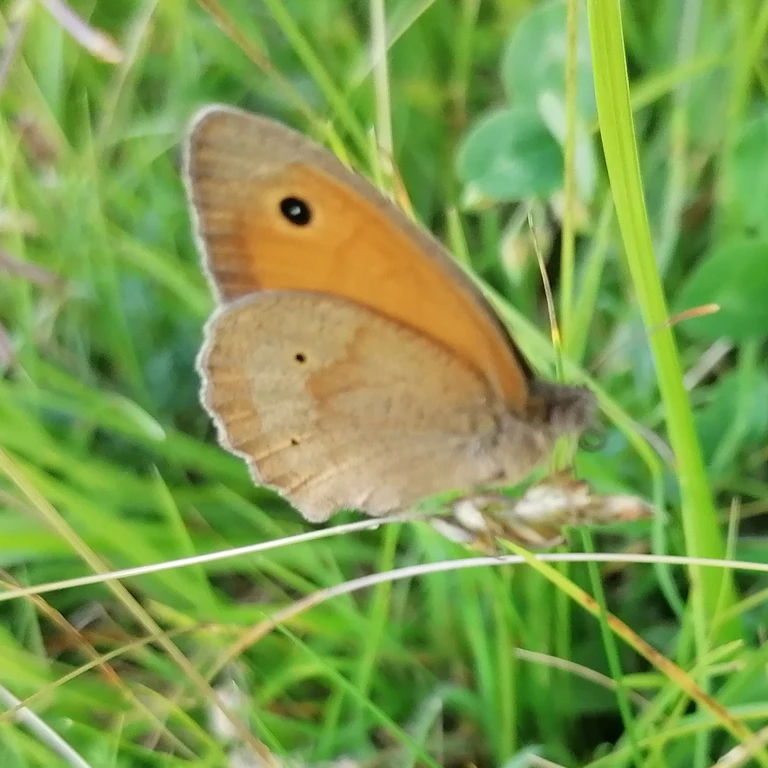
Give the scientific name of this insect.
Maniola jurtina
